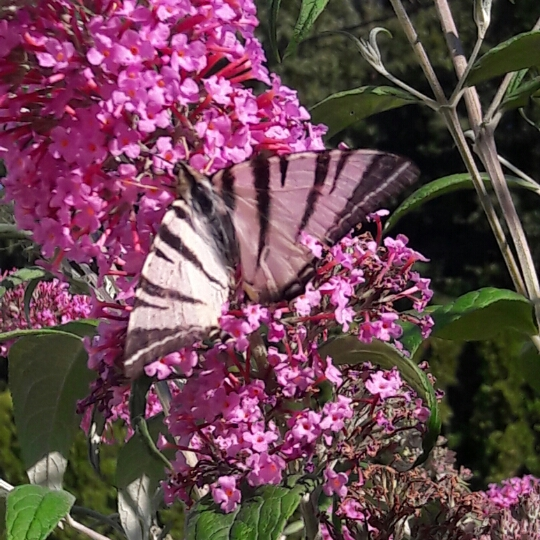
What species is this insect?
Iphiclides podalirius
